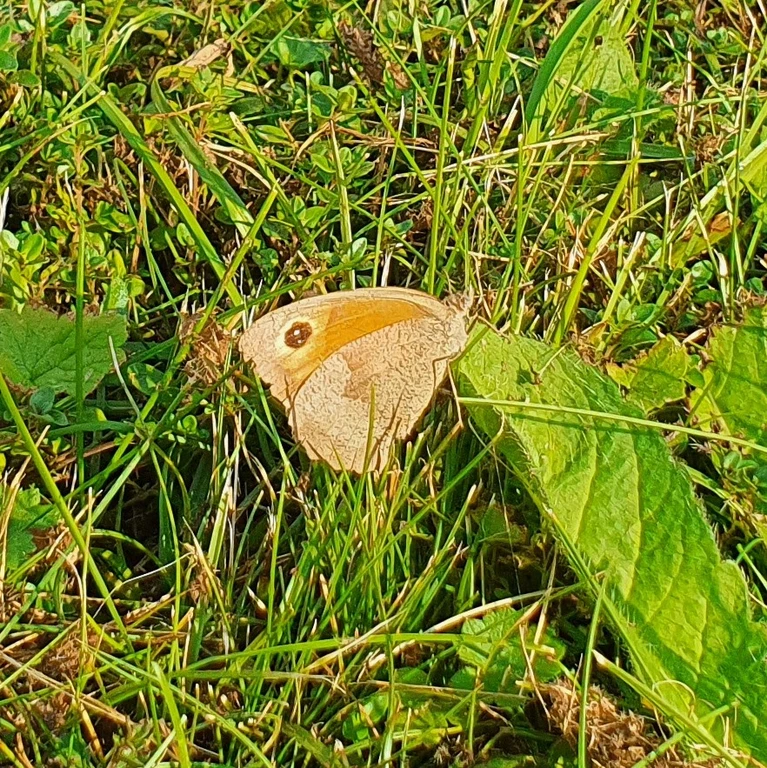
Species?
Maniola jurtina
